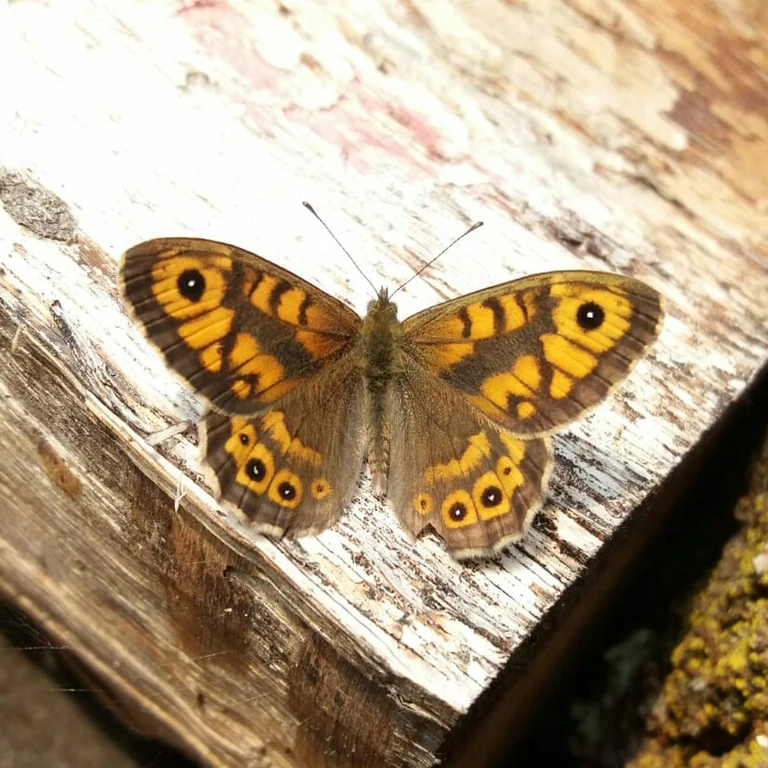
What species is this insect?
Lasiommata megera (also Pararge megera)
